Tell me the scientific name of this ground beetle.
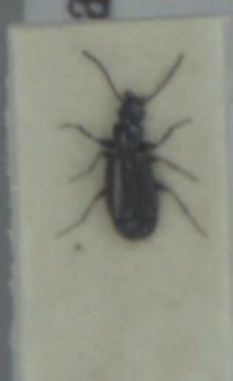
Microlestes maurus
